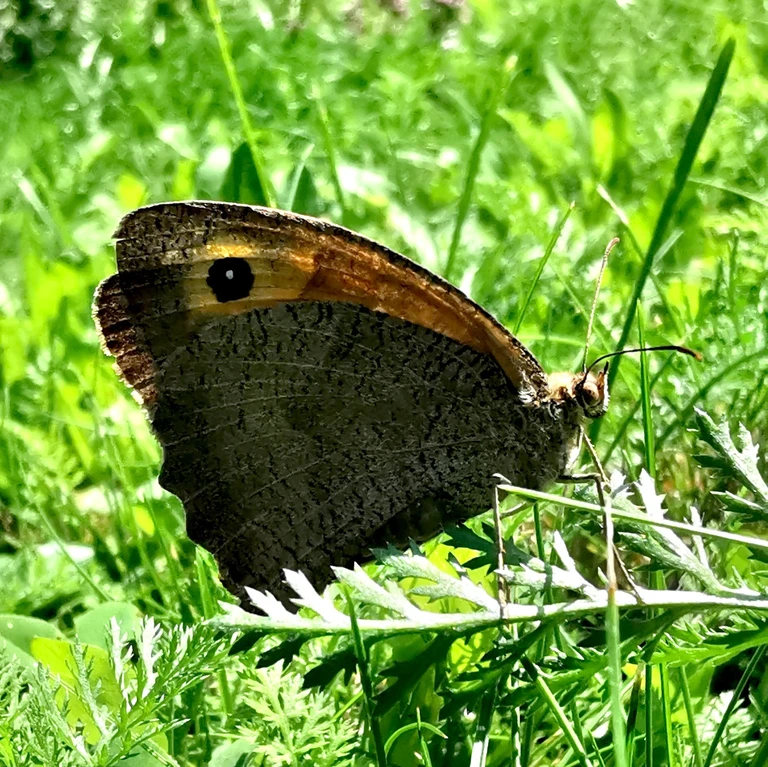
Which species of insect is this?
Maniola jurtina
